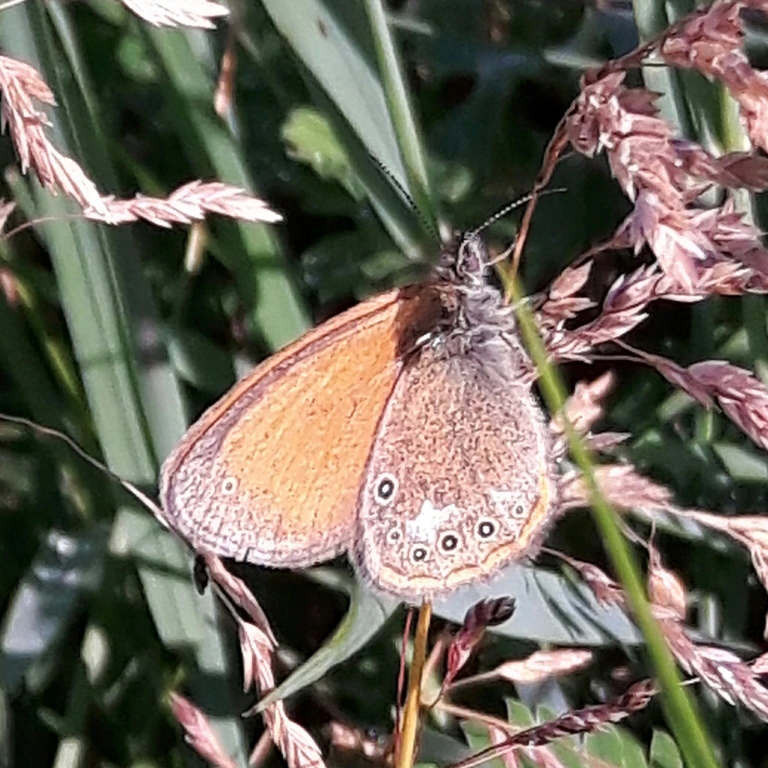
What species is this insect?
Coenonympha glycerion (also Coenonympha iphis)
